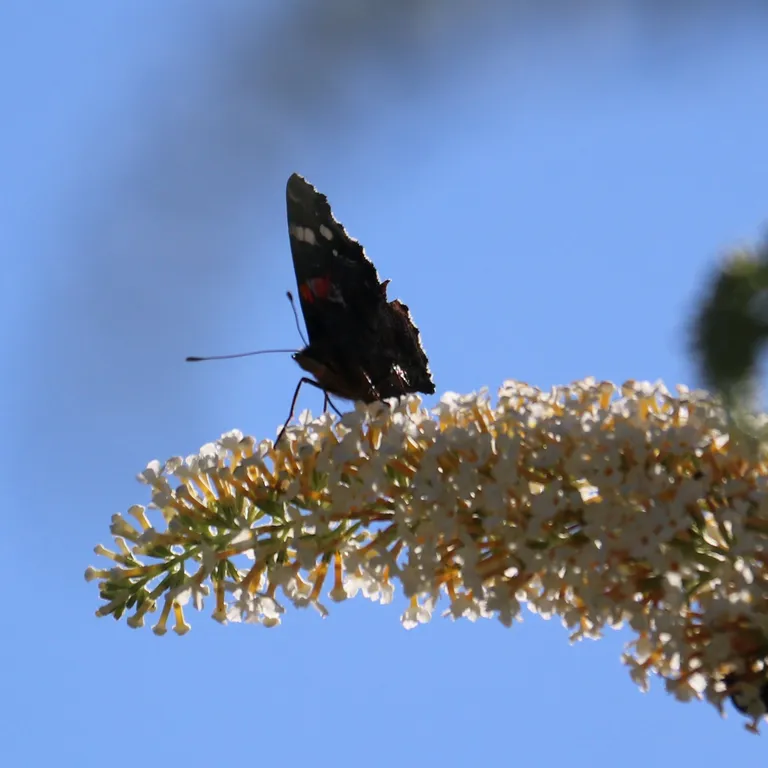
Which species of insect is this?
Vanessa atalanta
